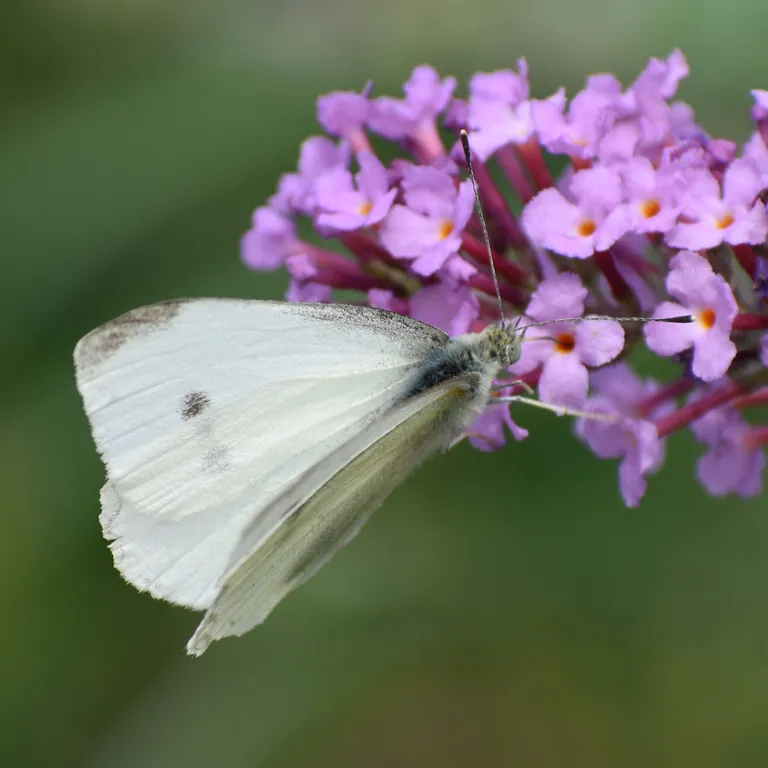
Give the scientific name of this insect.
Pieris rapae
